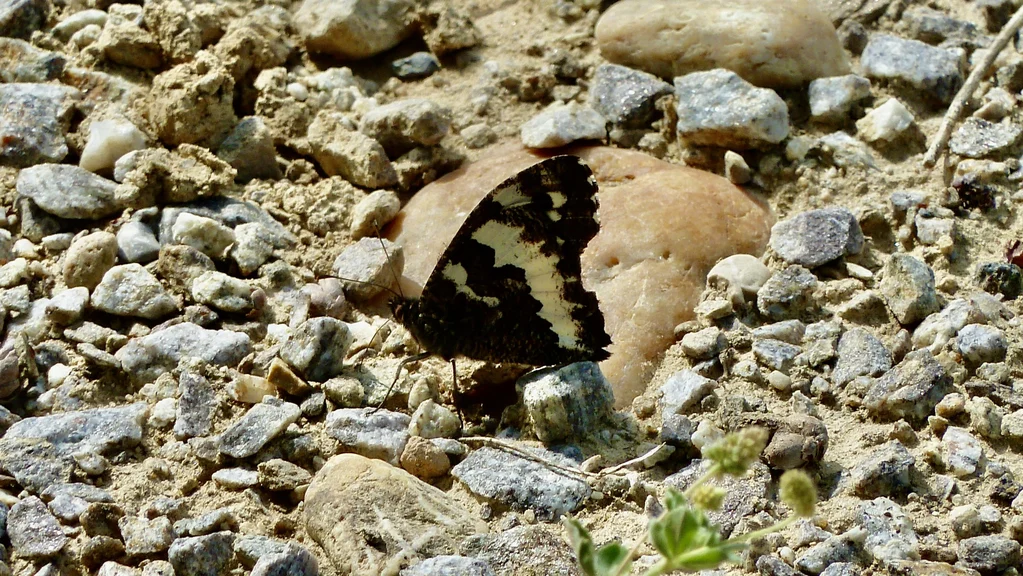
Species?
Brintesia circe
